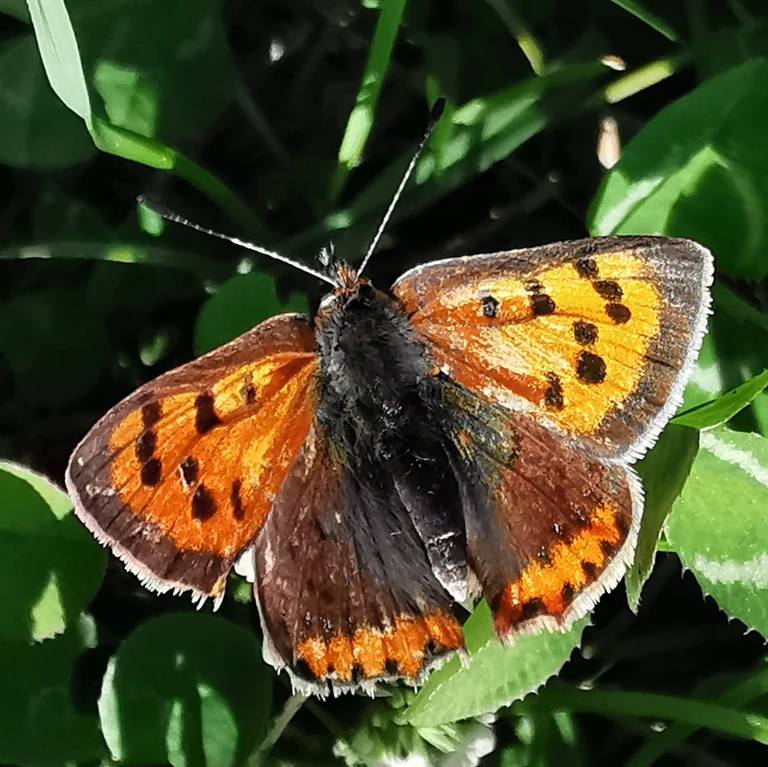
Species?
Lycaena phlaeas
